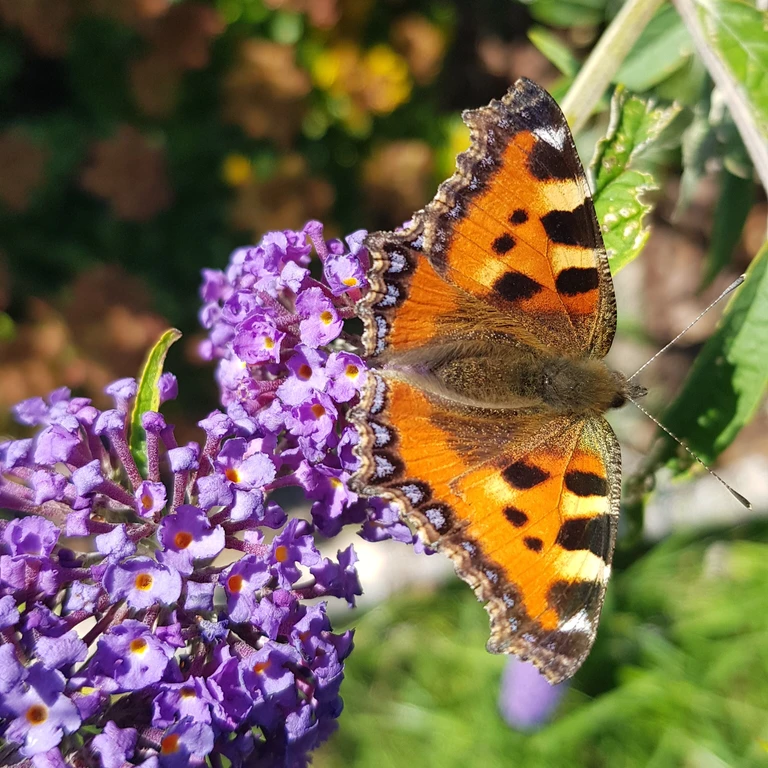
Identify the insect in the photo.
Aglais urticae
